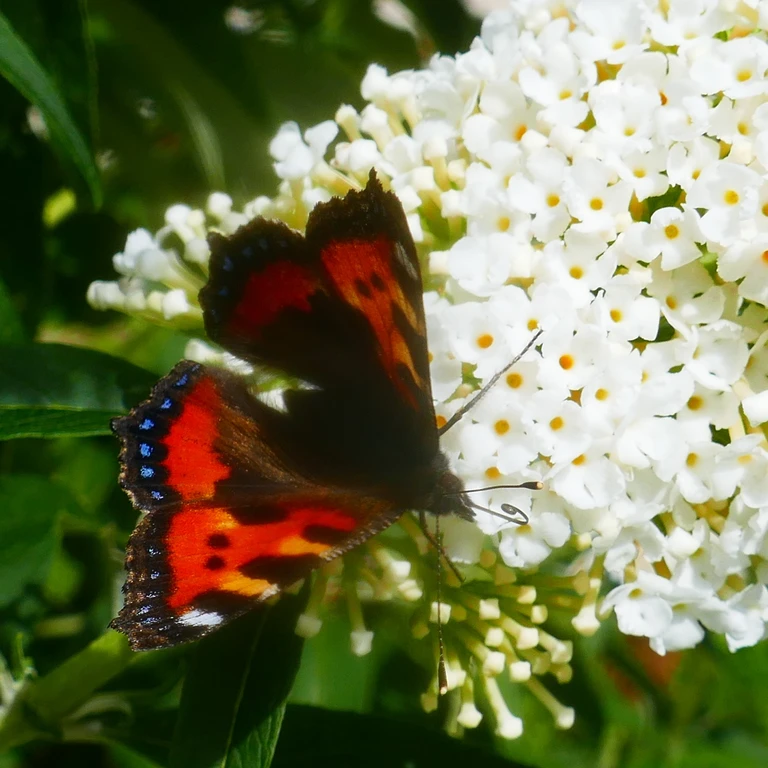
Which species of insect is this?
Aglais urticae
